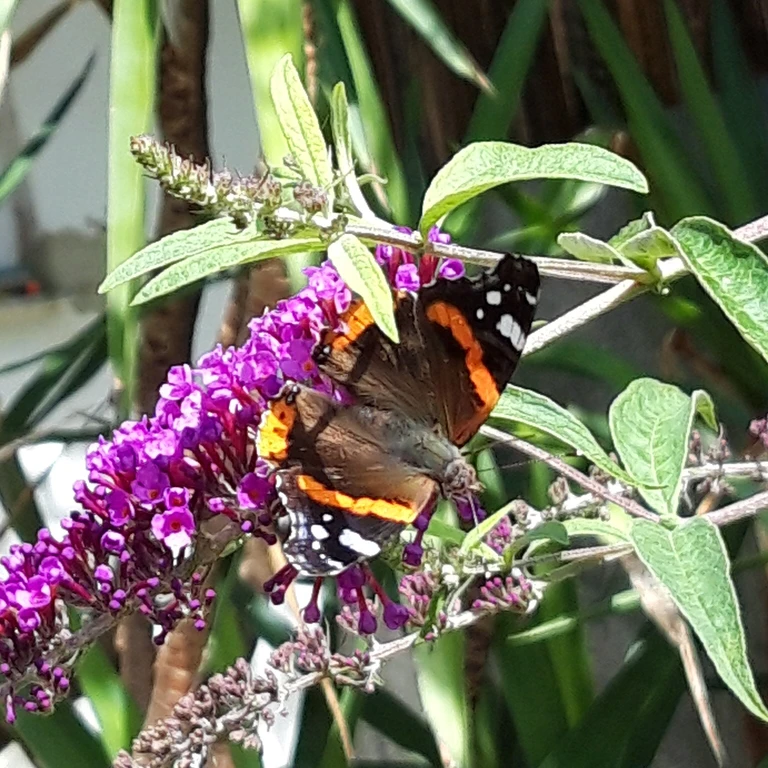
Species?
Vanessa atalanta
